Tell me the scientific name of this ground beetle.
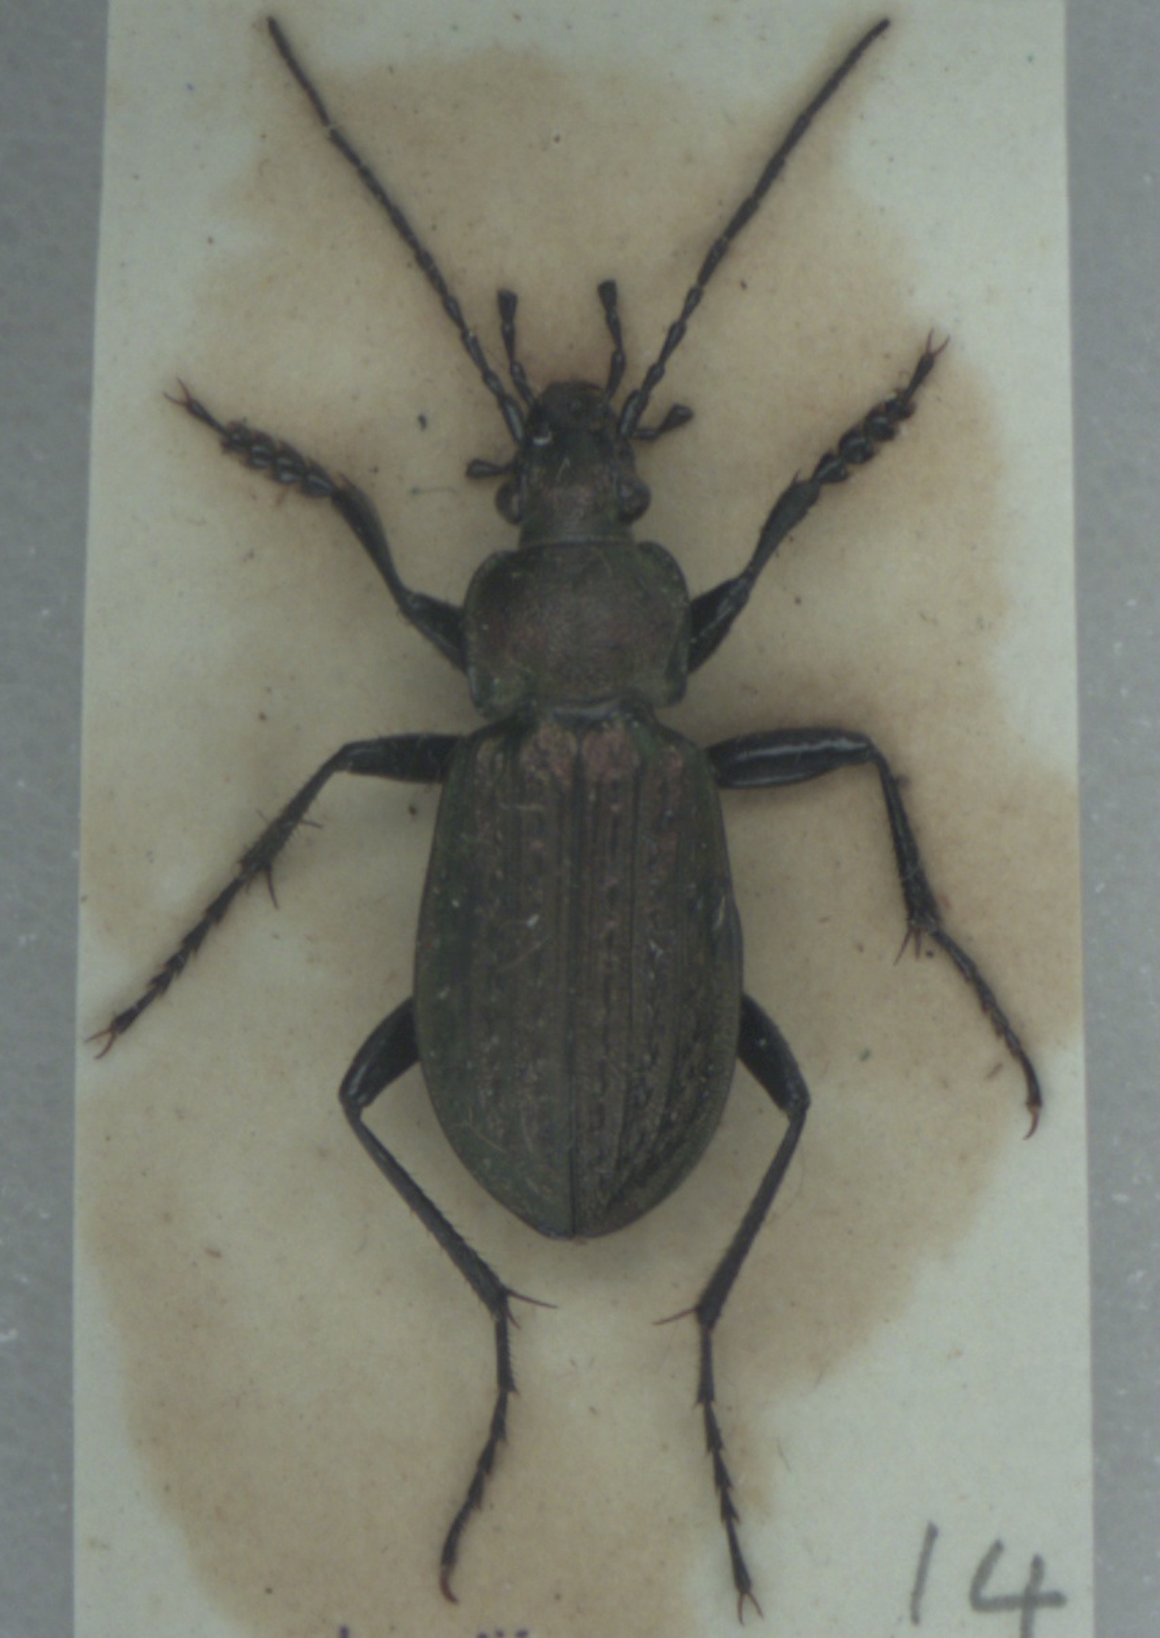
Carabus granulatus
